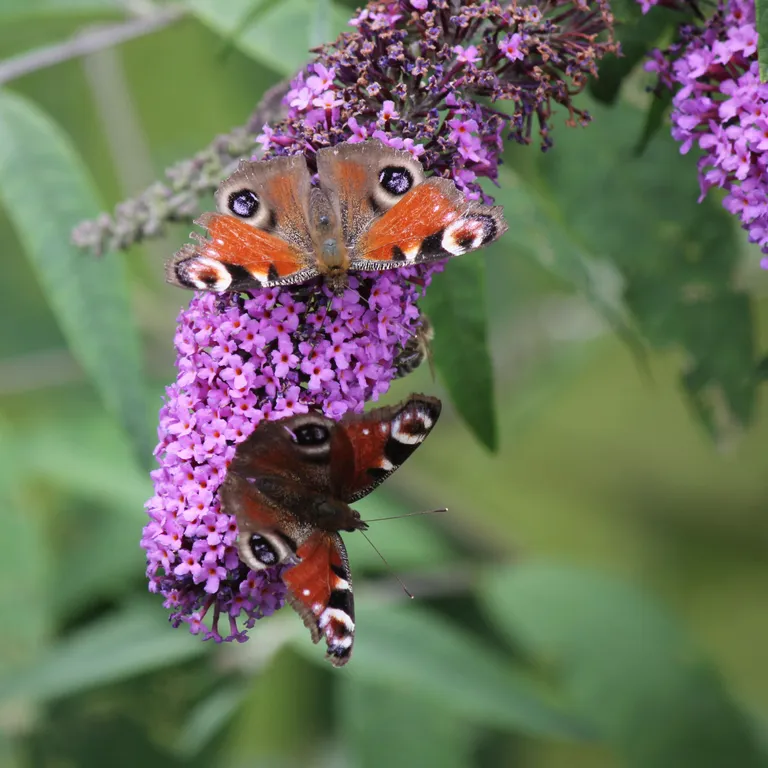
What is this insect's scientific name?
Aglais io
